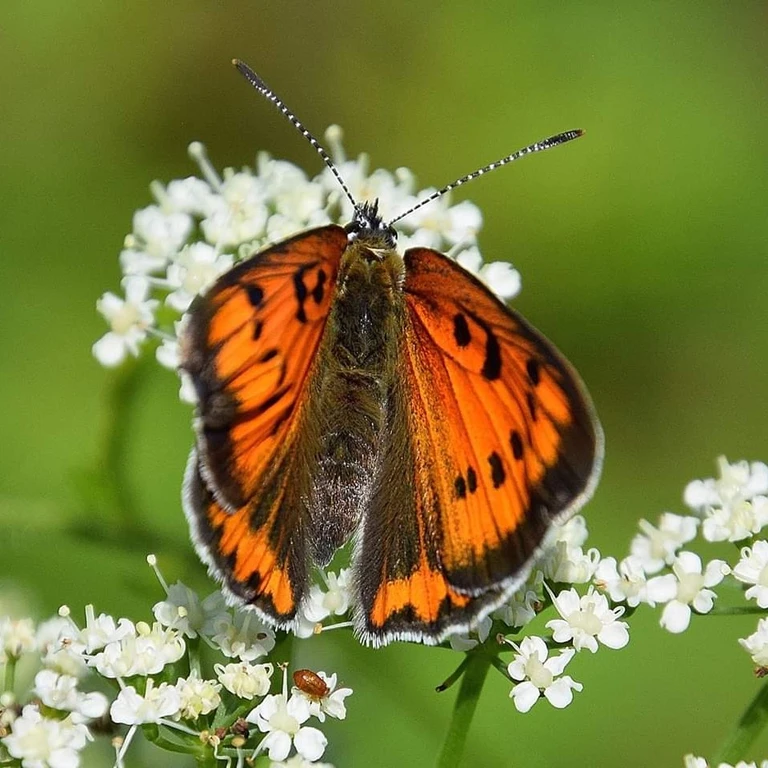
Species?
Lycaena dispar
